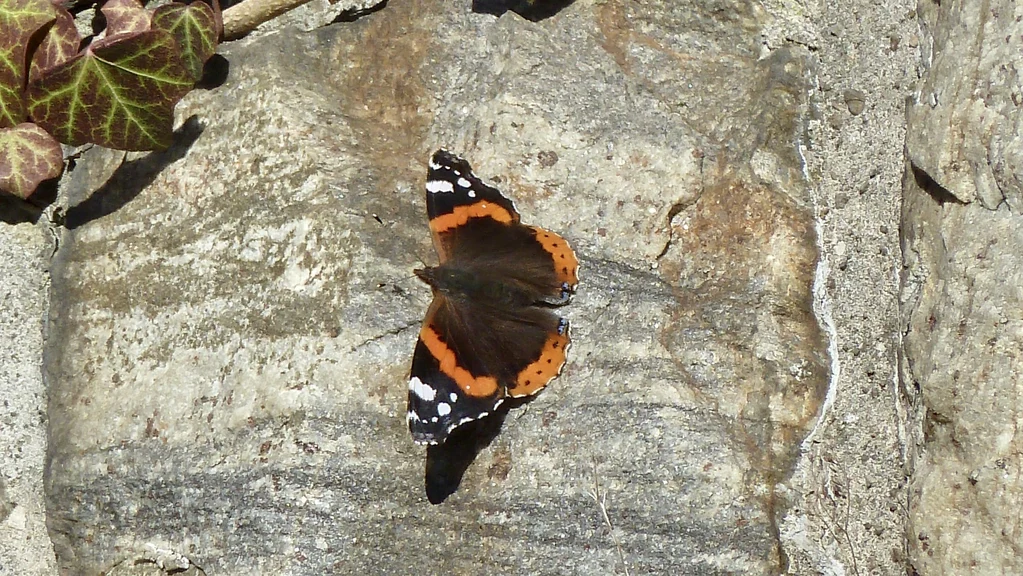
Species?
Vanessa atalanta
